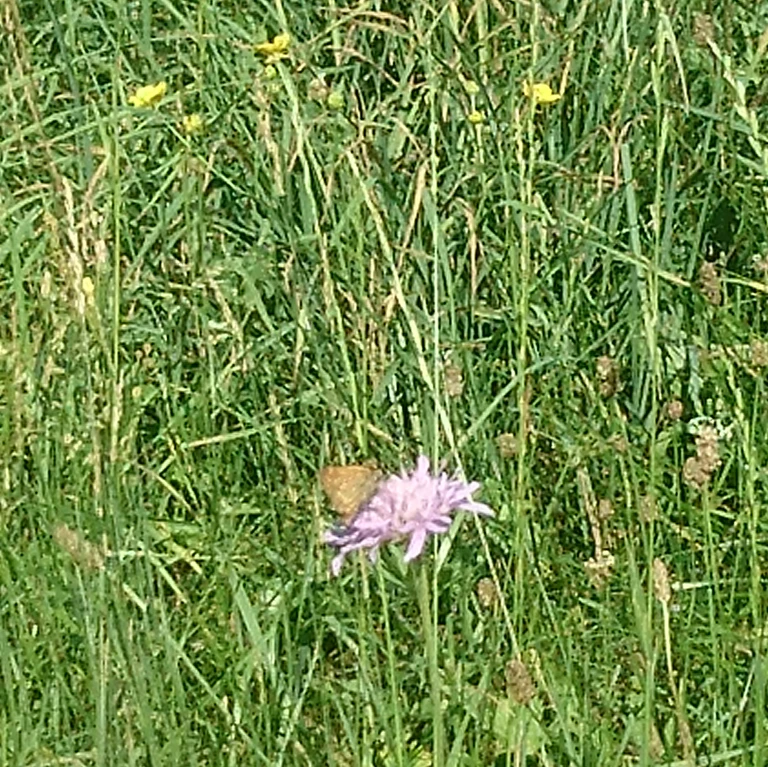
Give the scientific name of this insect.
Ochlodes sylvanus (also Ochlodes venata)
